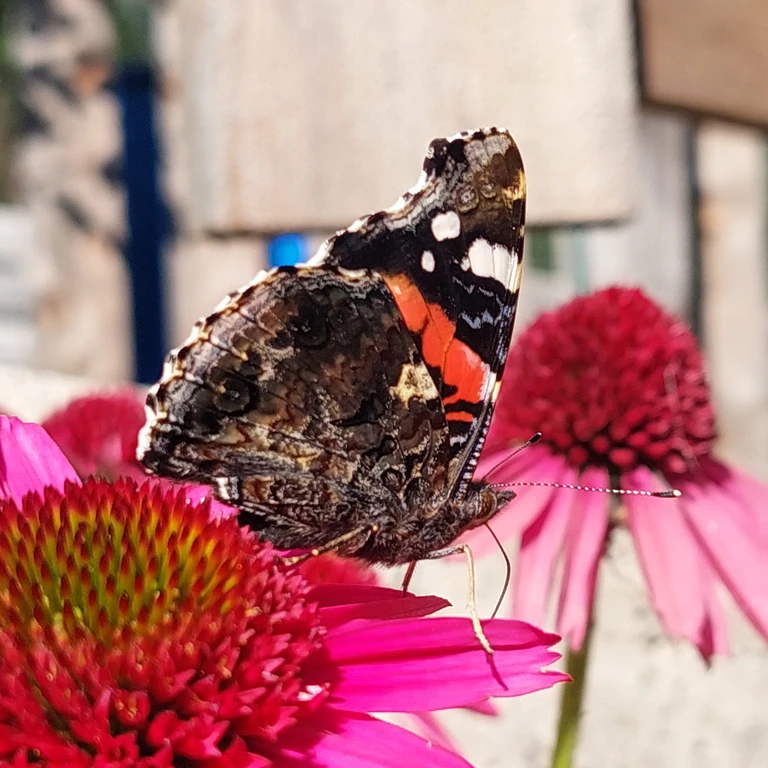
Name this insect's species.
Vanessa atalanta
